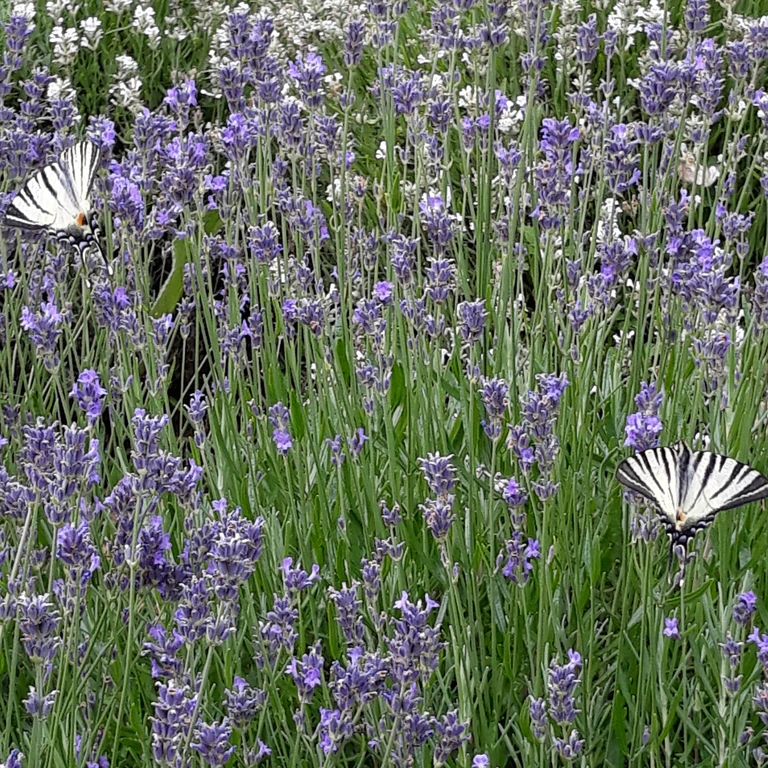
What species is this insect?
Iphiclides podalirius
